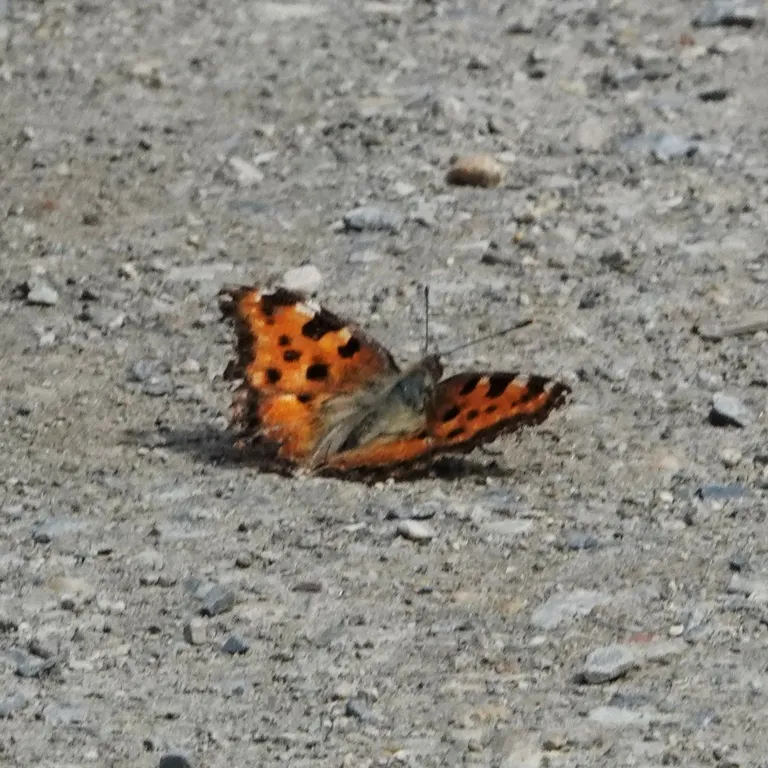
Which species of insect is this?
Nymphalis polychloros
